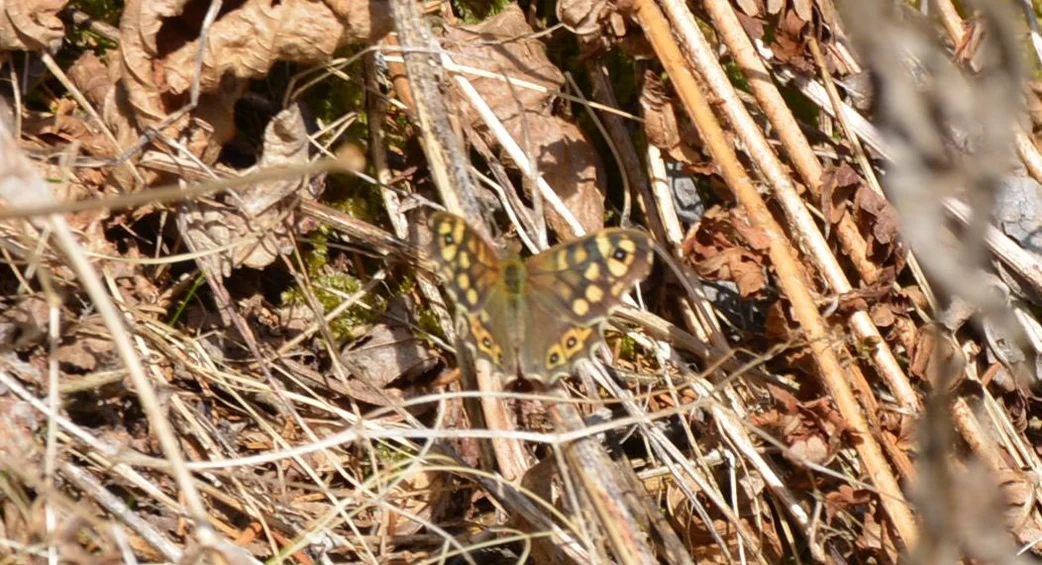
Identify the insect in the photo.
Pararge aegeria
